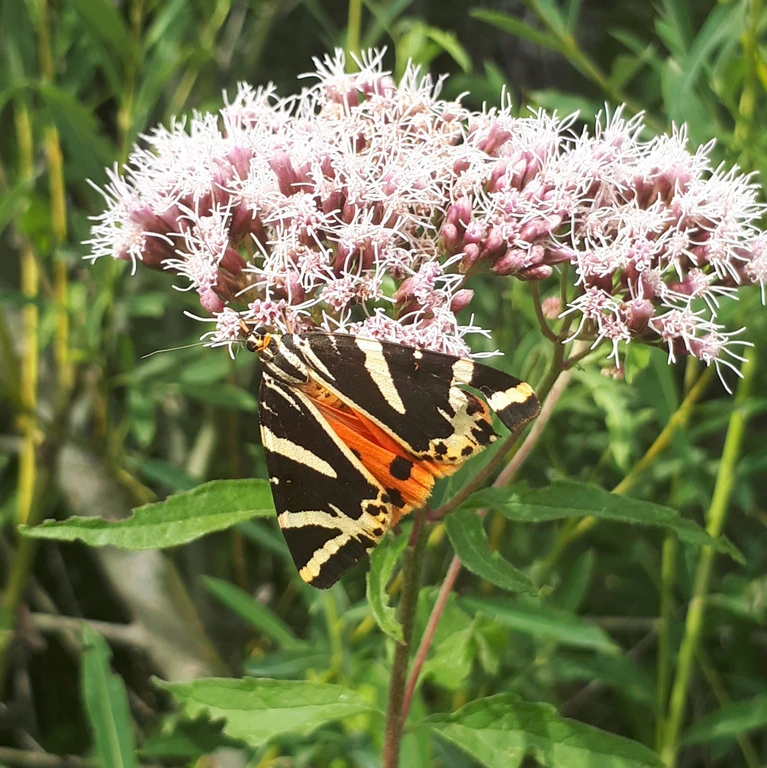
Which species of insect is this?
Euplagia quadripunctaria
